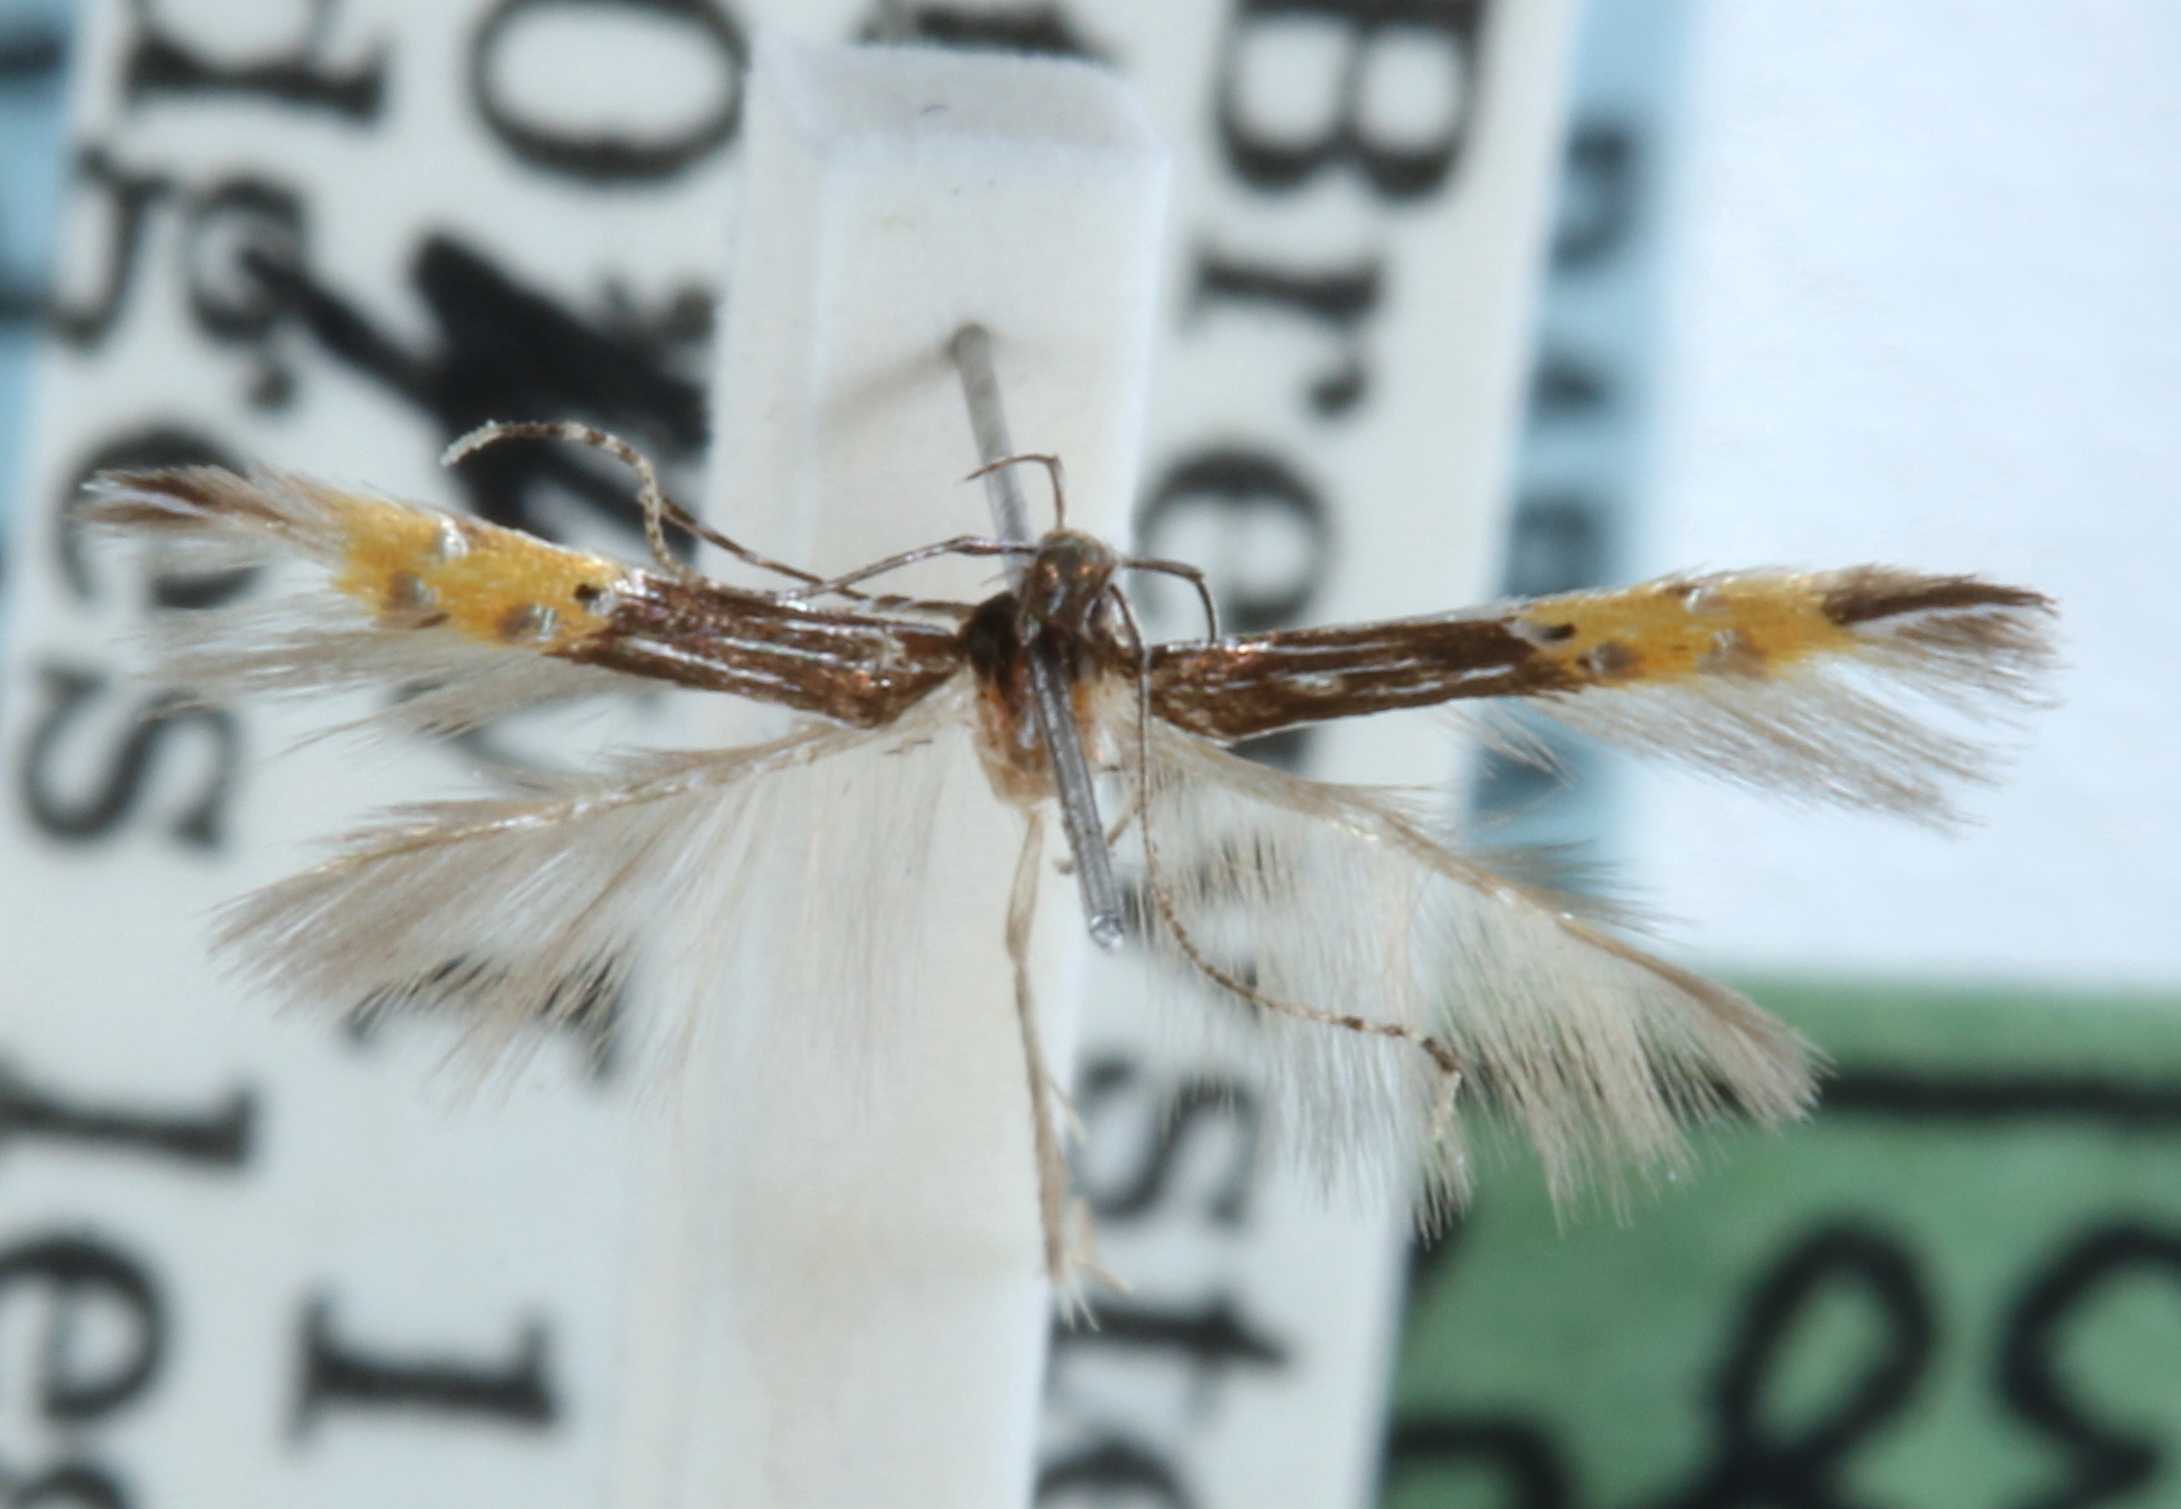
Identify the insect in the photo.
Cosmopterix chisosensis
